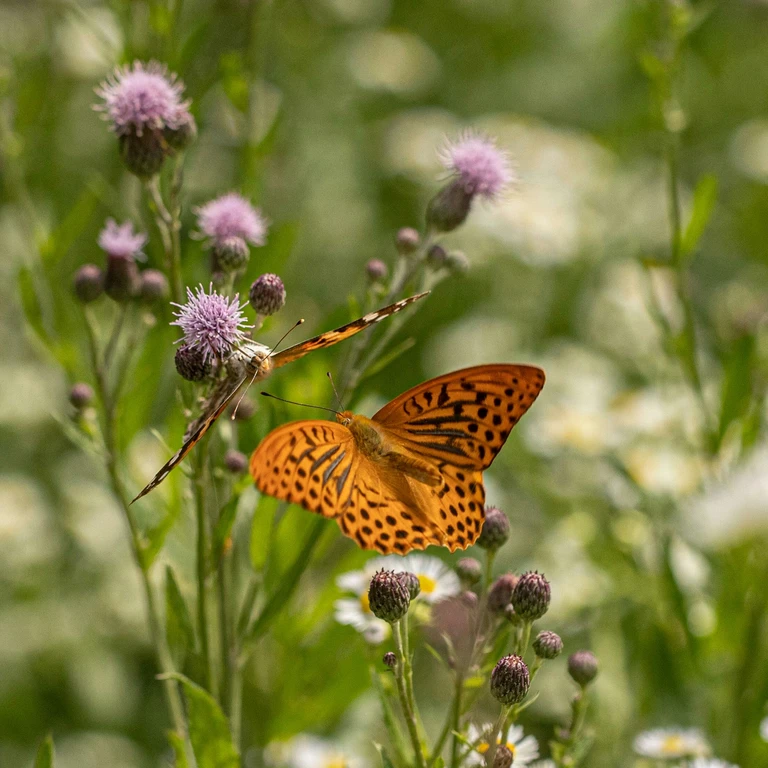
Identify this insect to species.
Argynnis paphia
